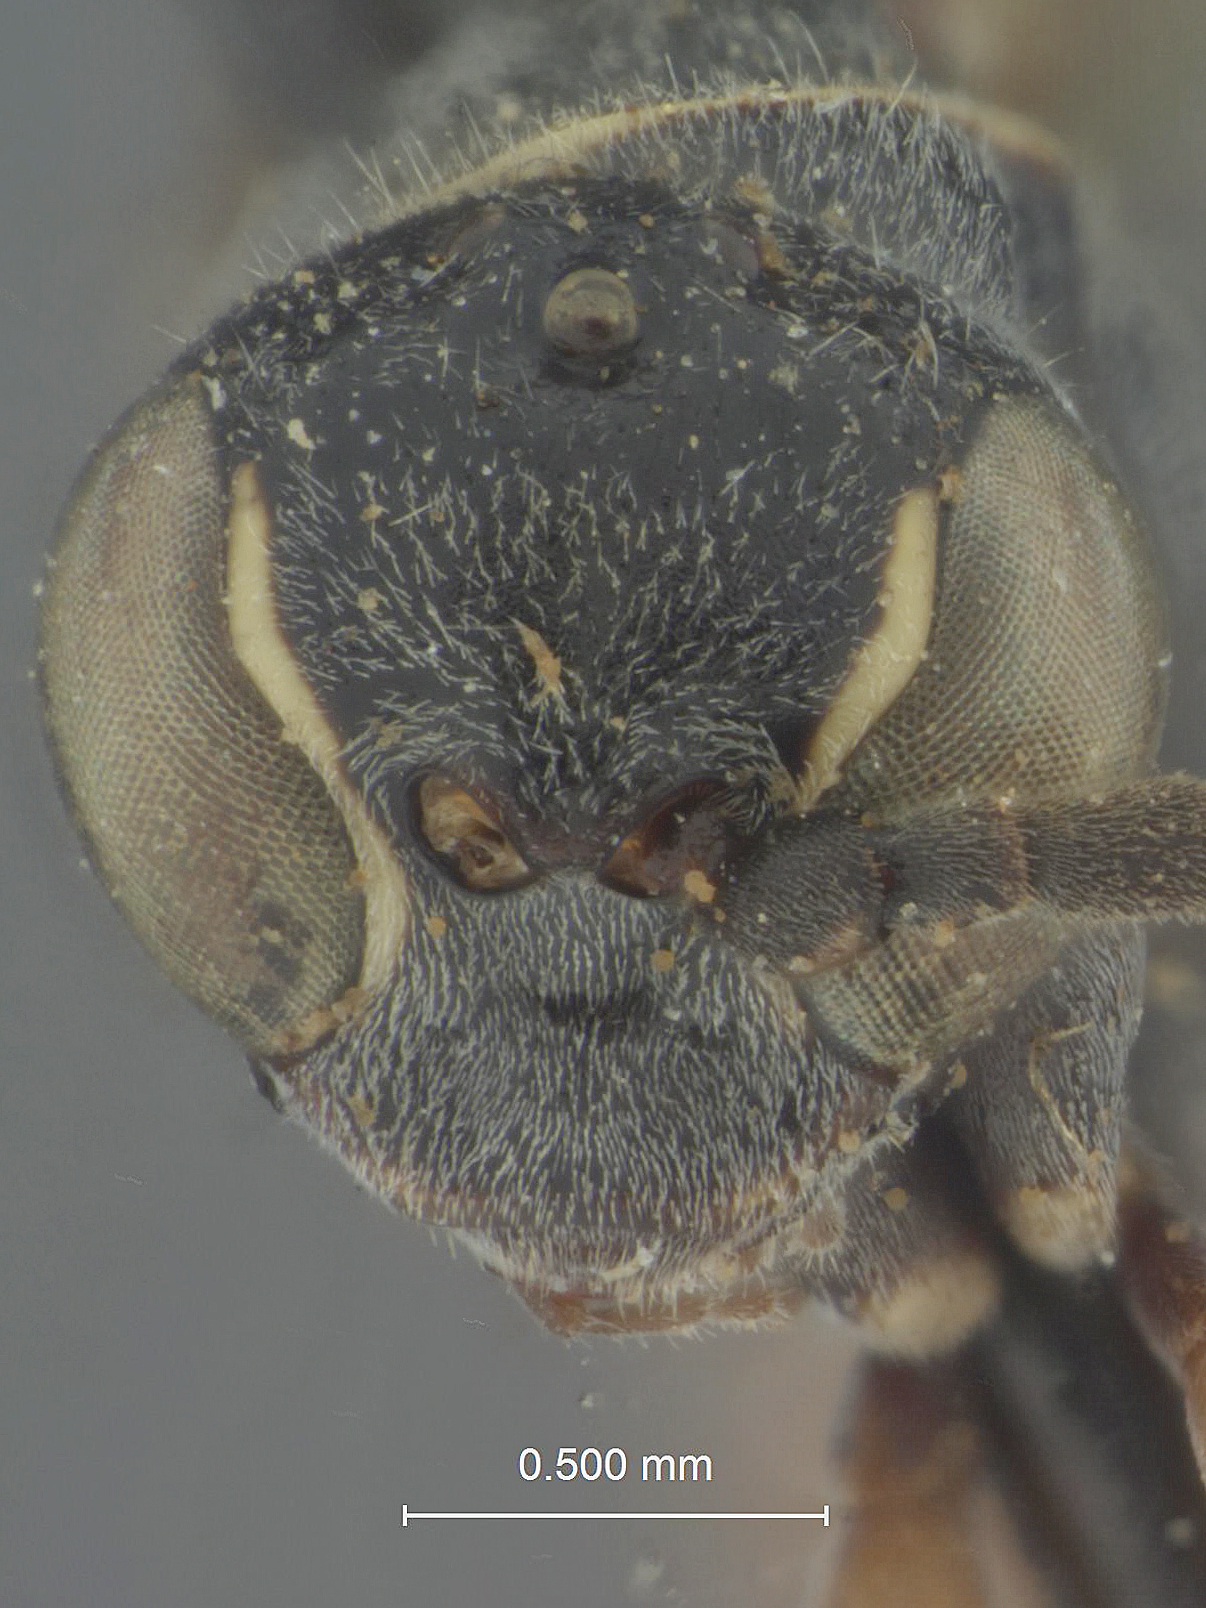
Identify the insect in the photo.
Ceropales rugata
